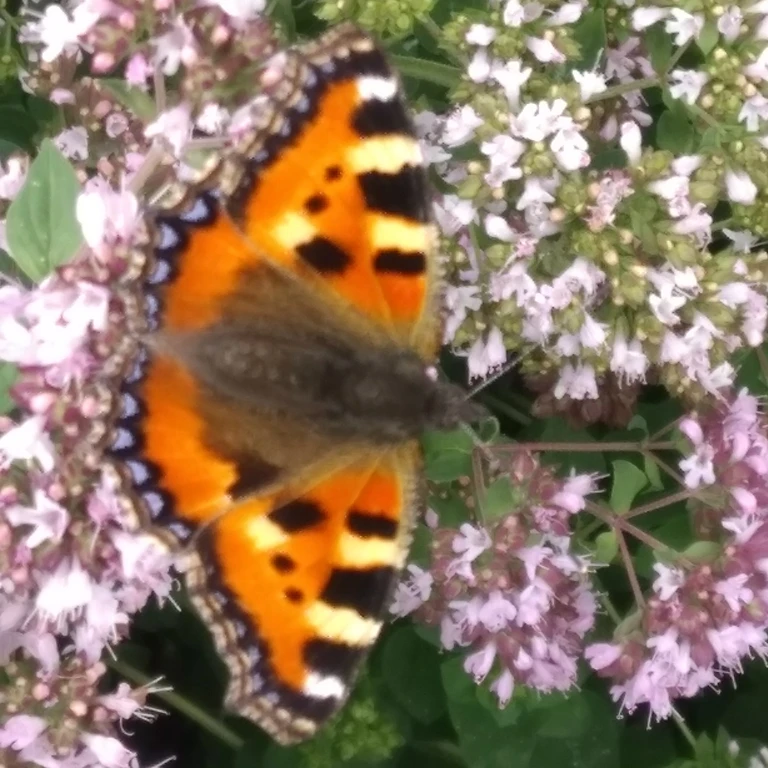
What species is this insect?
Aglais urticae
